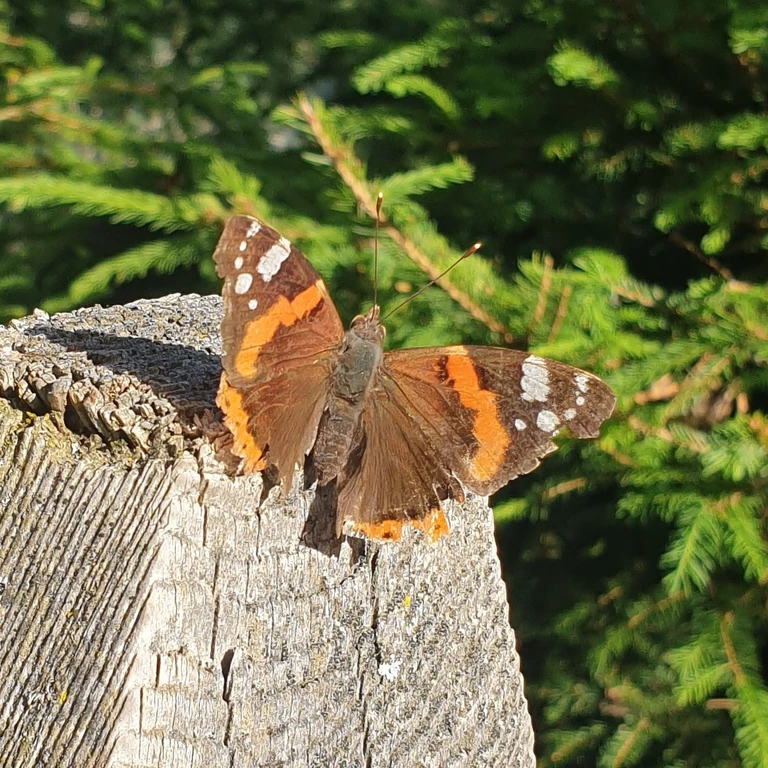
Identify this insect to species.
Vanessa atalanta
